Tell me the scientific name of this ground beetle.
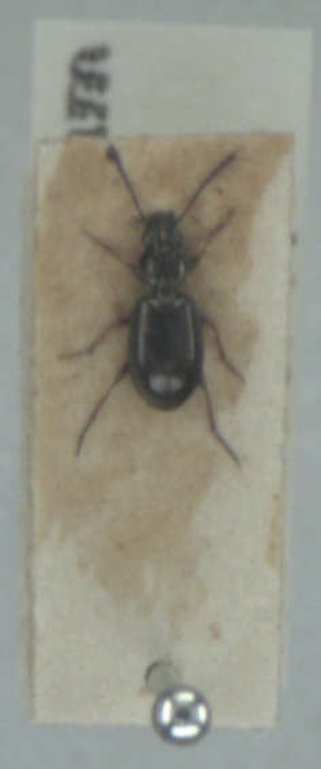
Bembidion lampros
